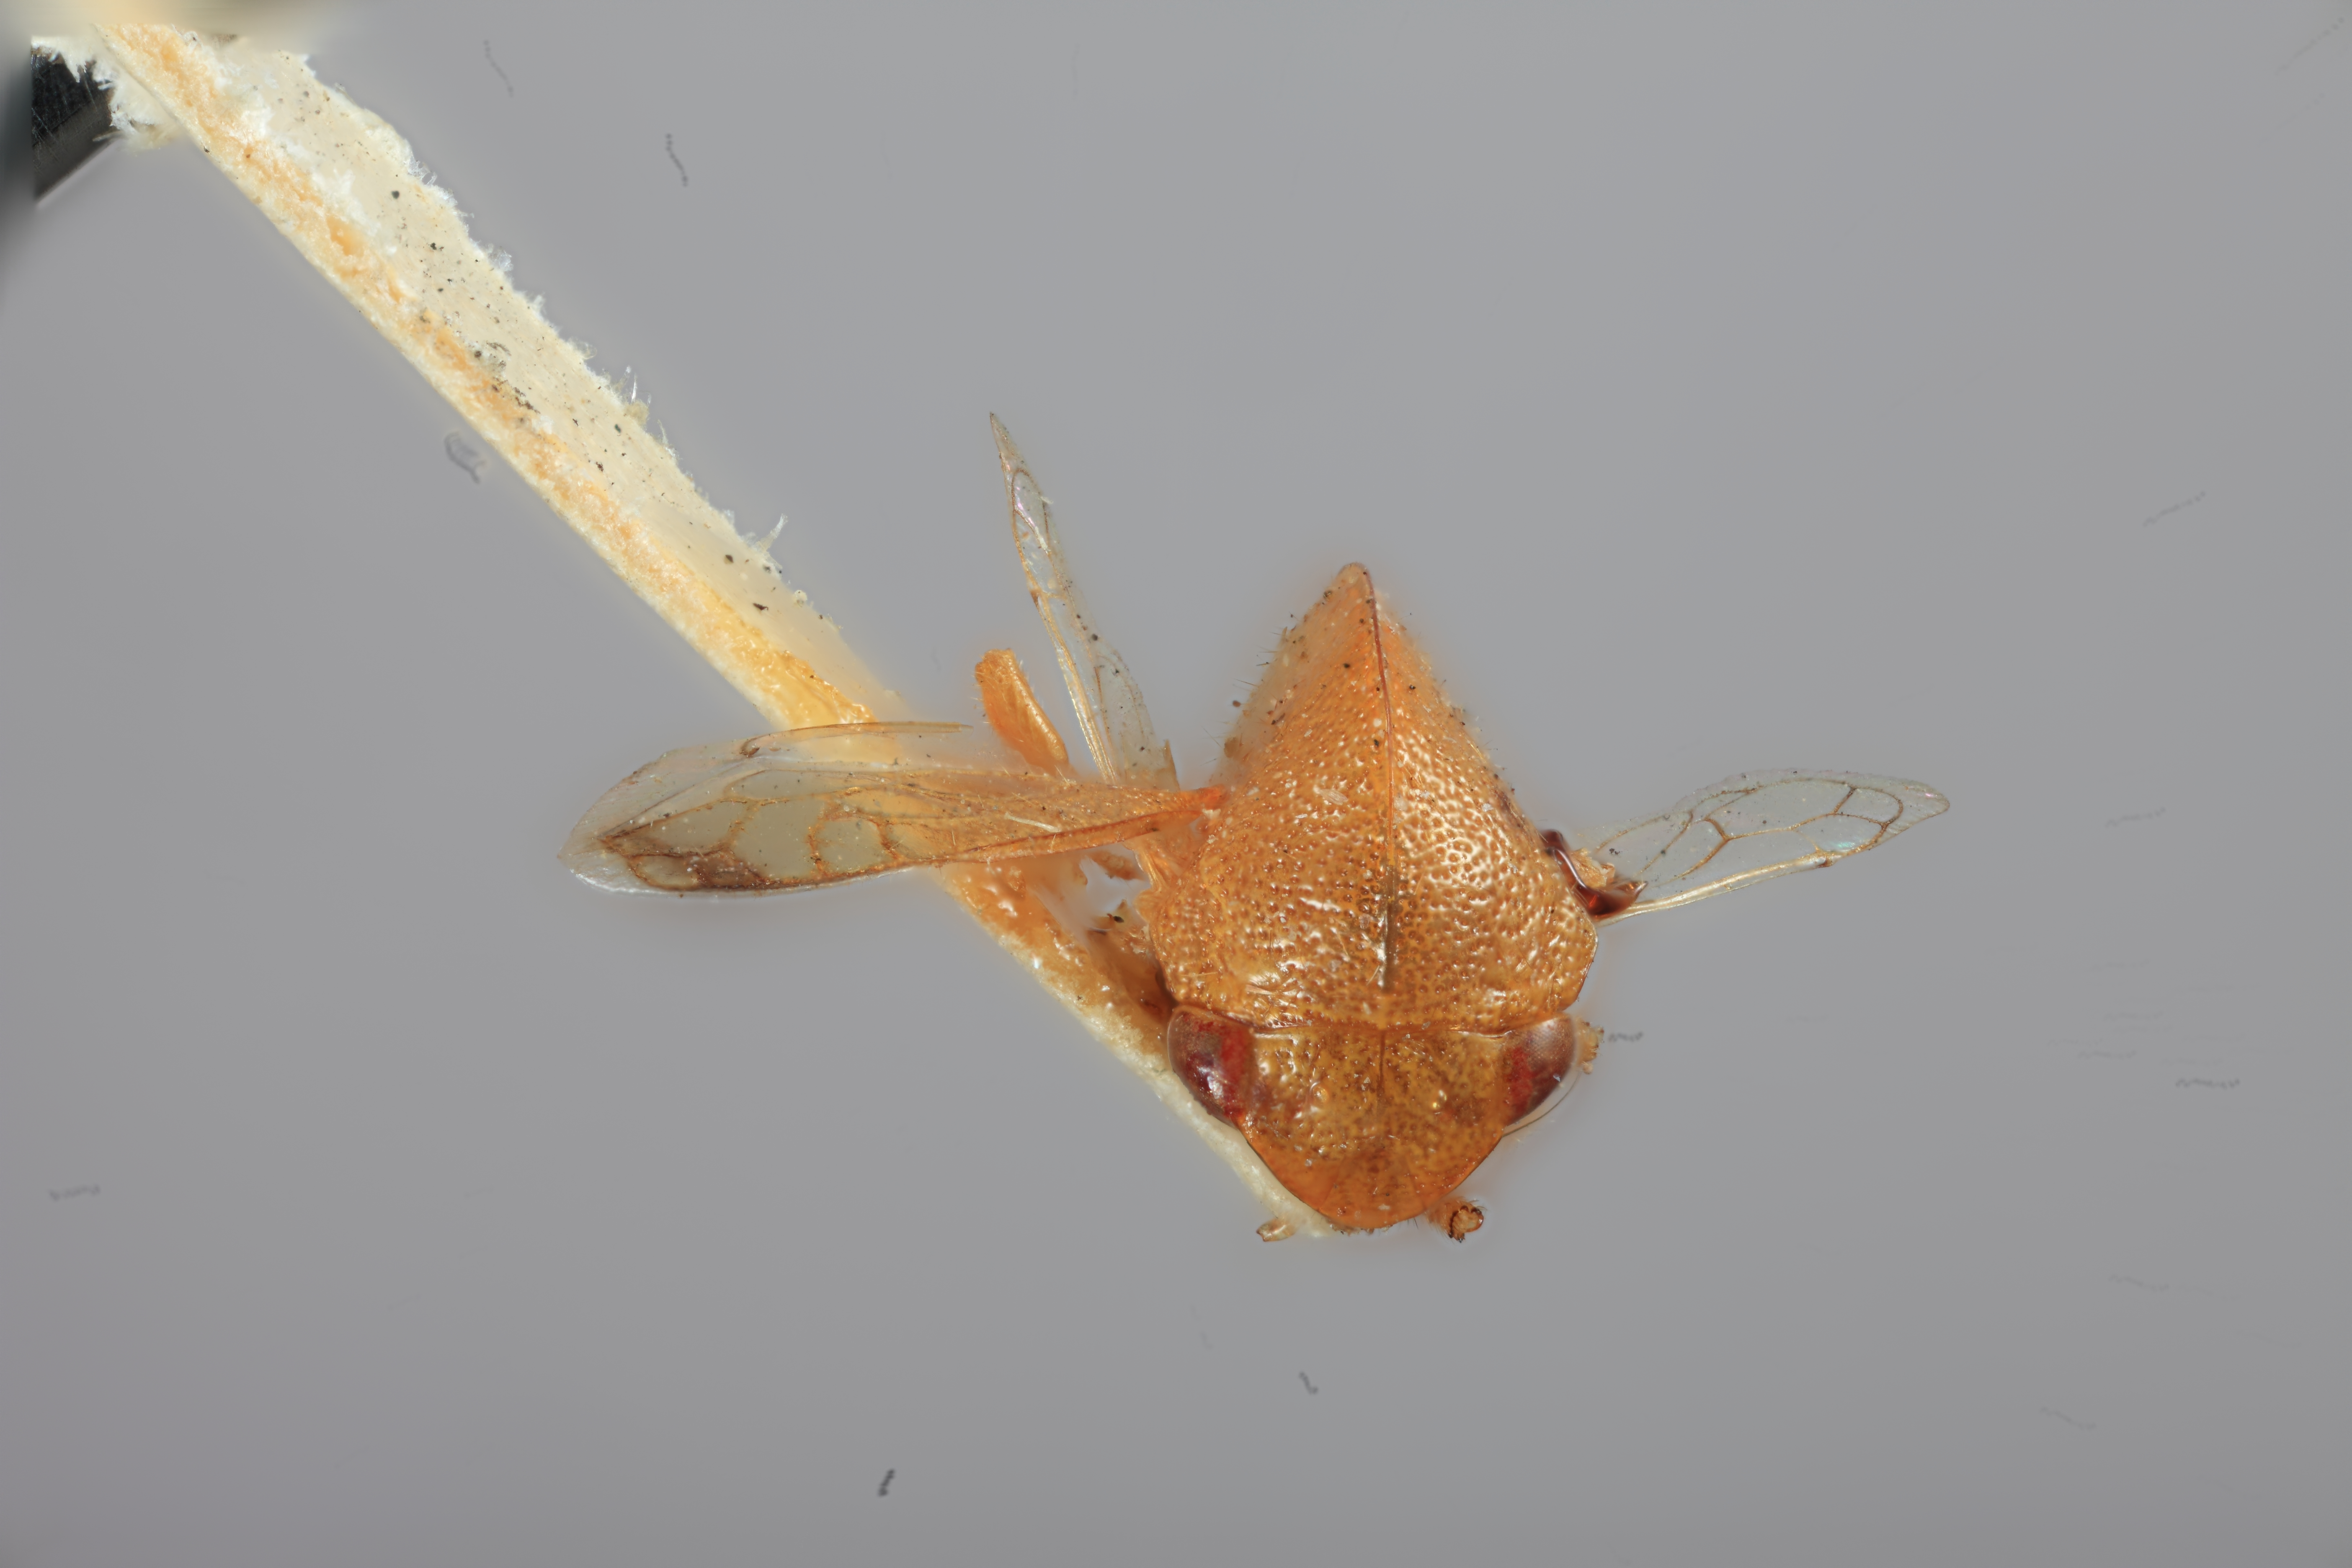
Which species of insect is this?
Amastris minuta
